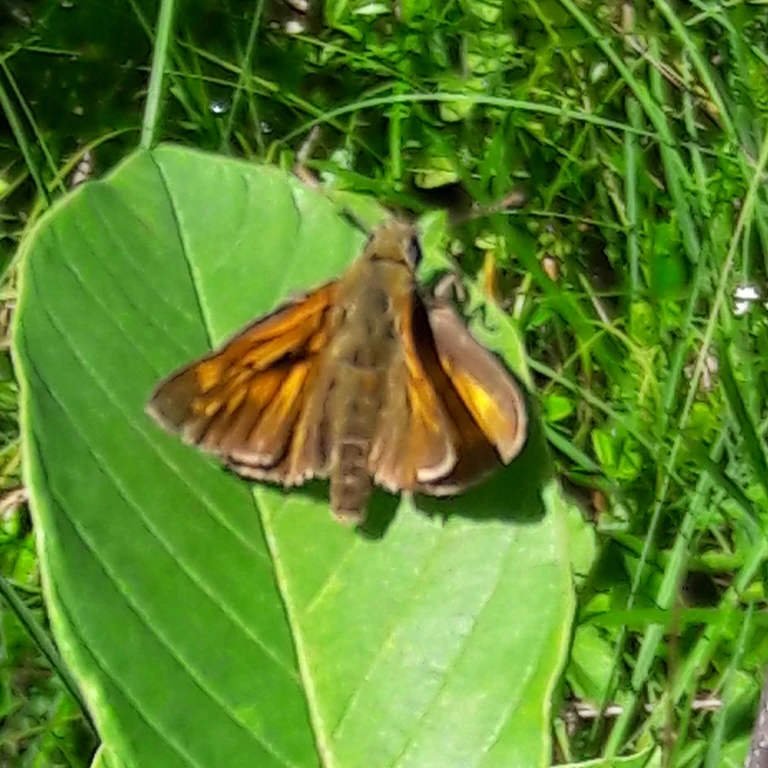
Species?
Ochlodes sylvanus (also Ochlodes venata)
